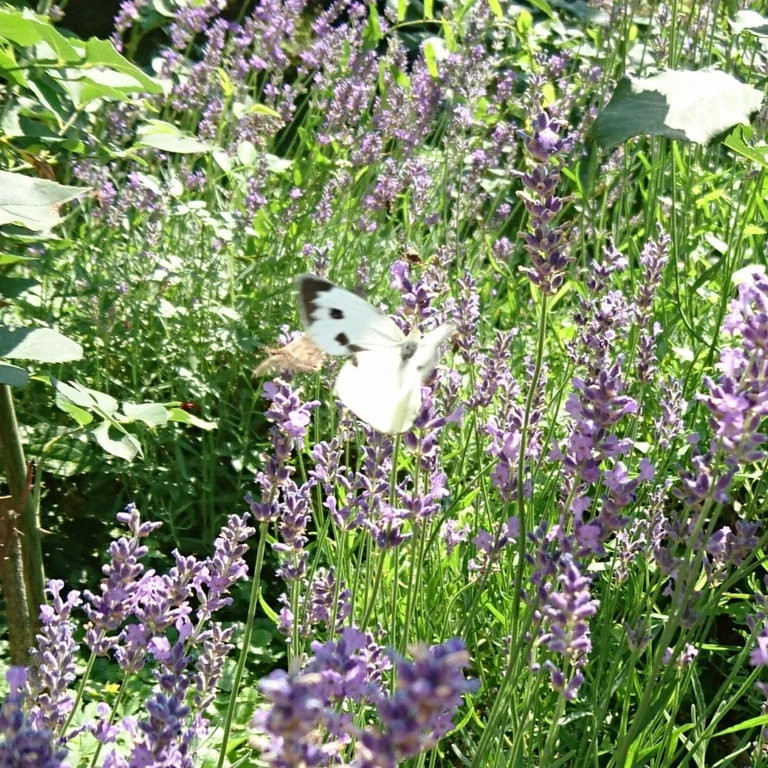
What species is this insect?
Pieris brassicae
